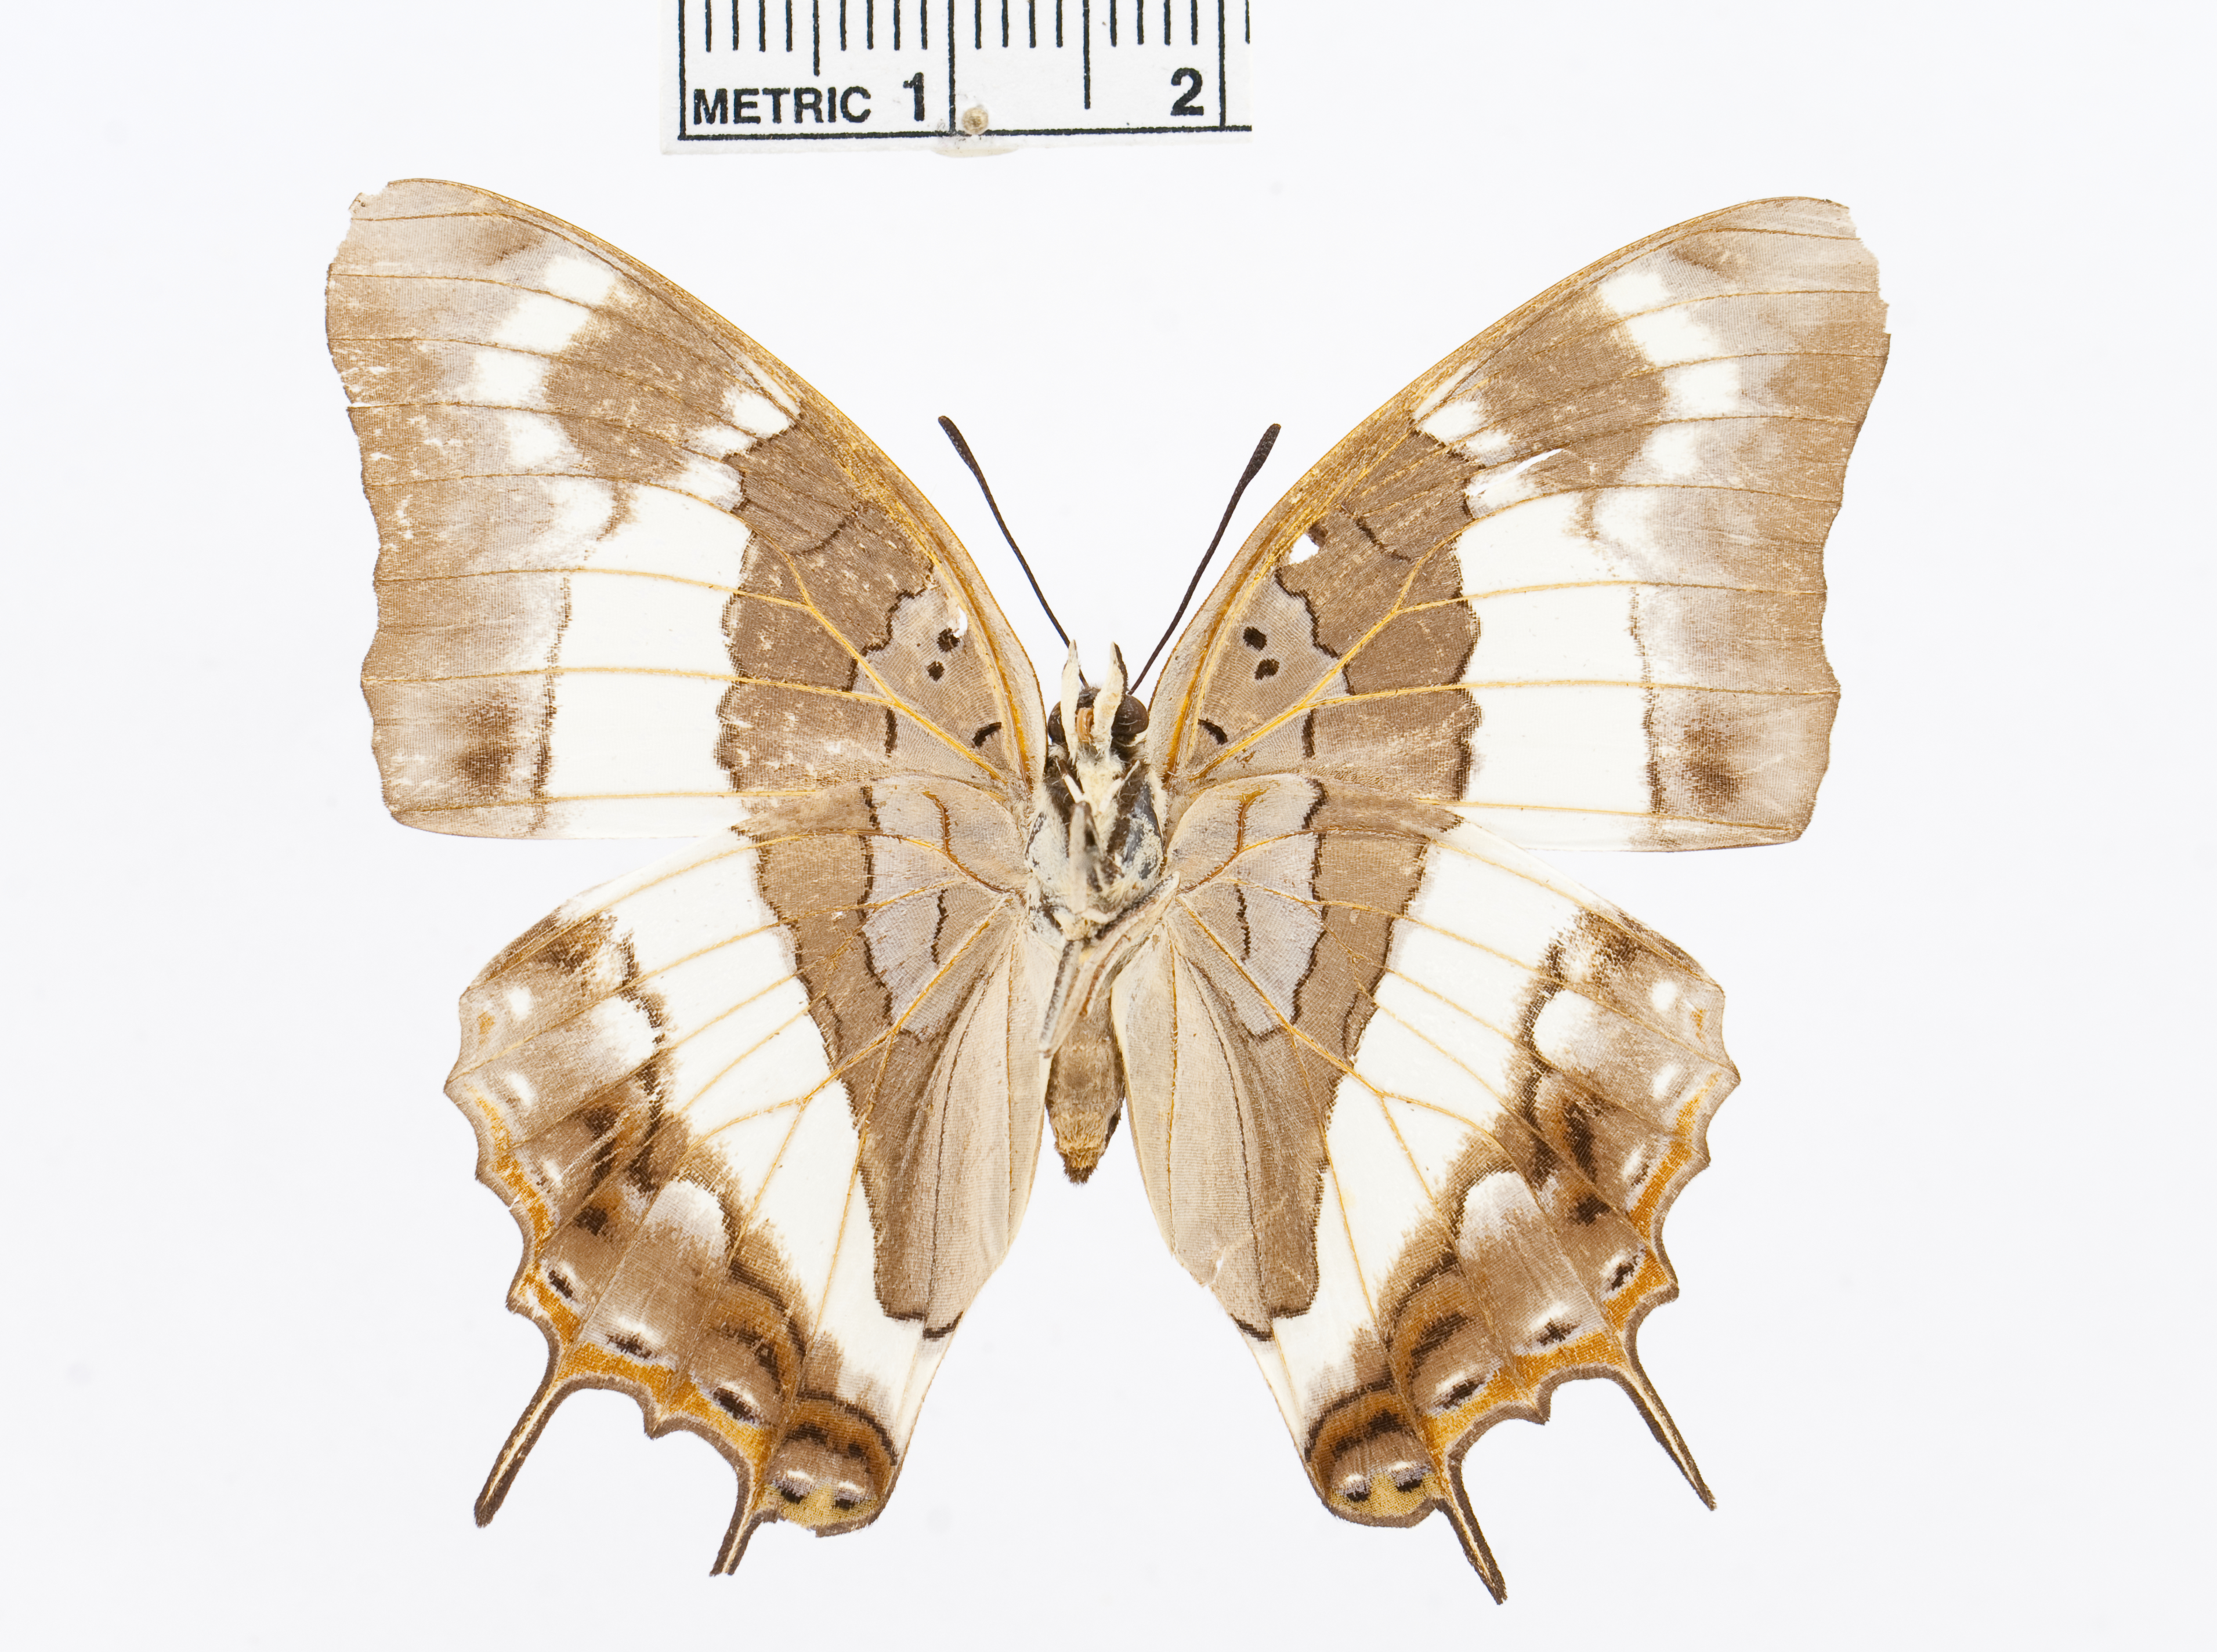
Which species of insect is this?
Charaxes baumanni
